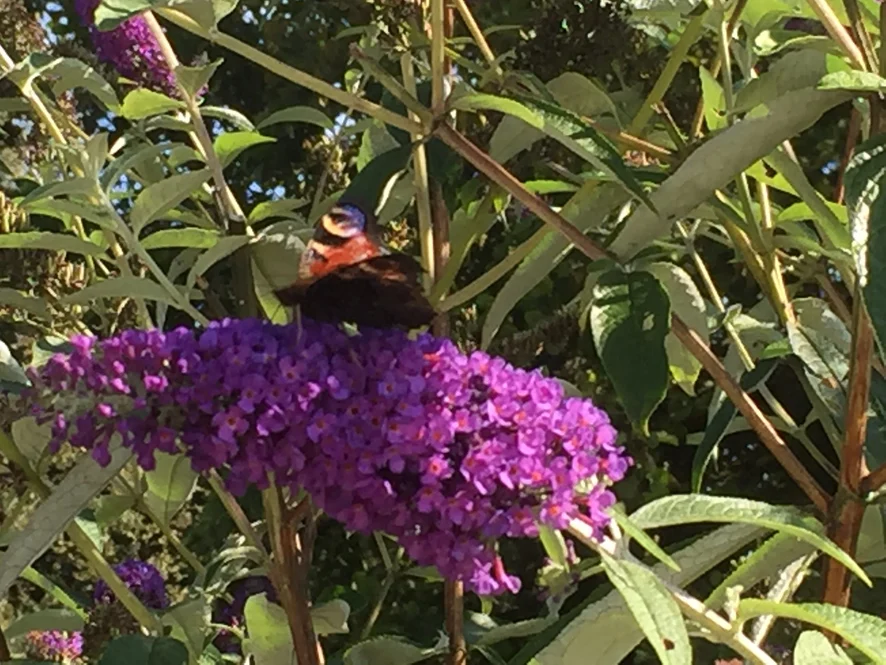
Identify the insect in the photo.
Aglais io
